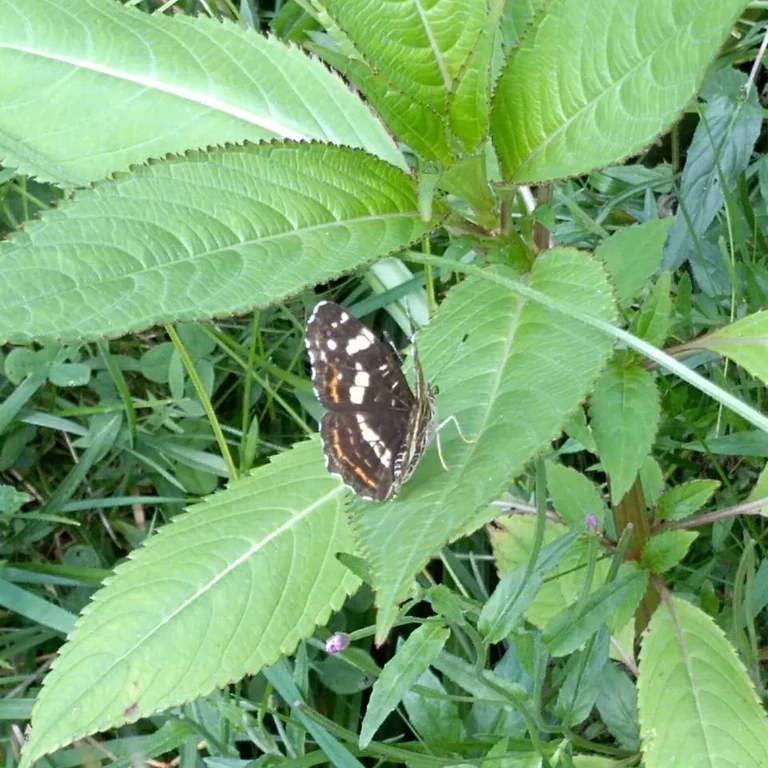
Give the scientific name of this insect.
Araschnia levana
